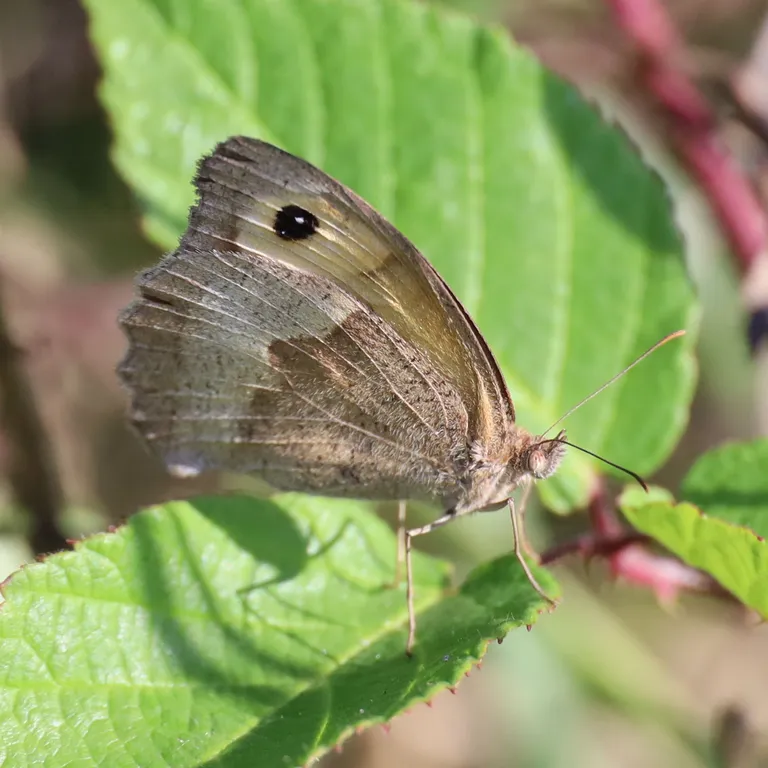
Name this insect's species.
Maniola jurtina
